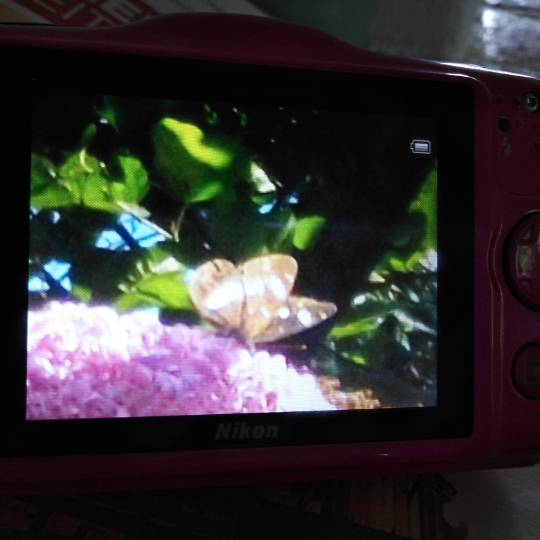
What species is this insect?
Limenitis camilla (also Ladoga camilla)
